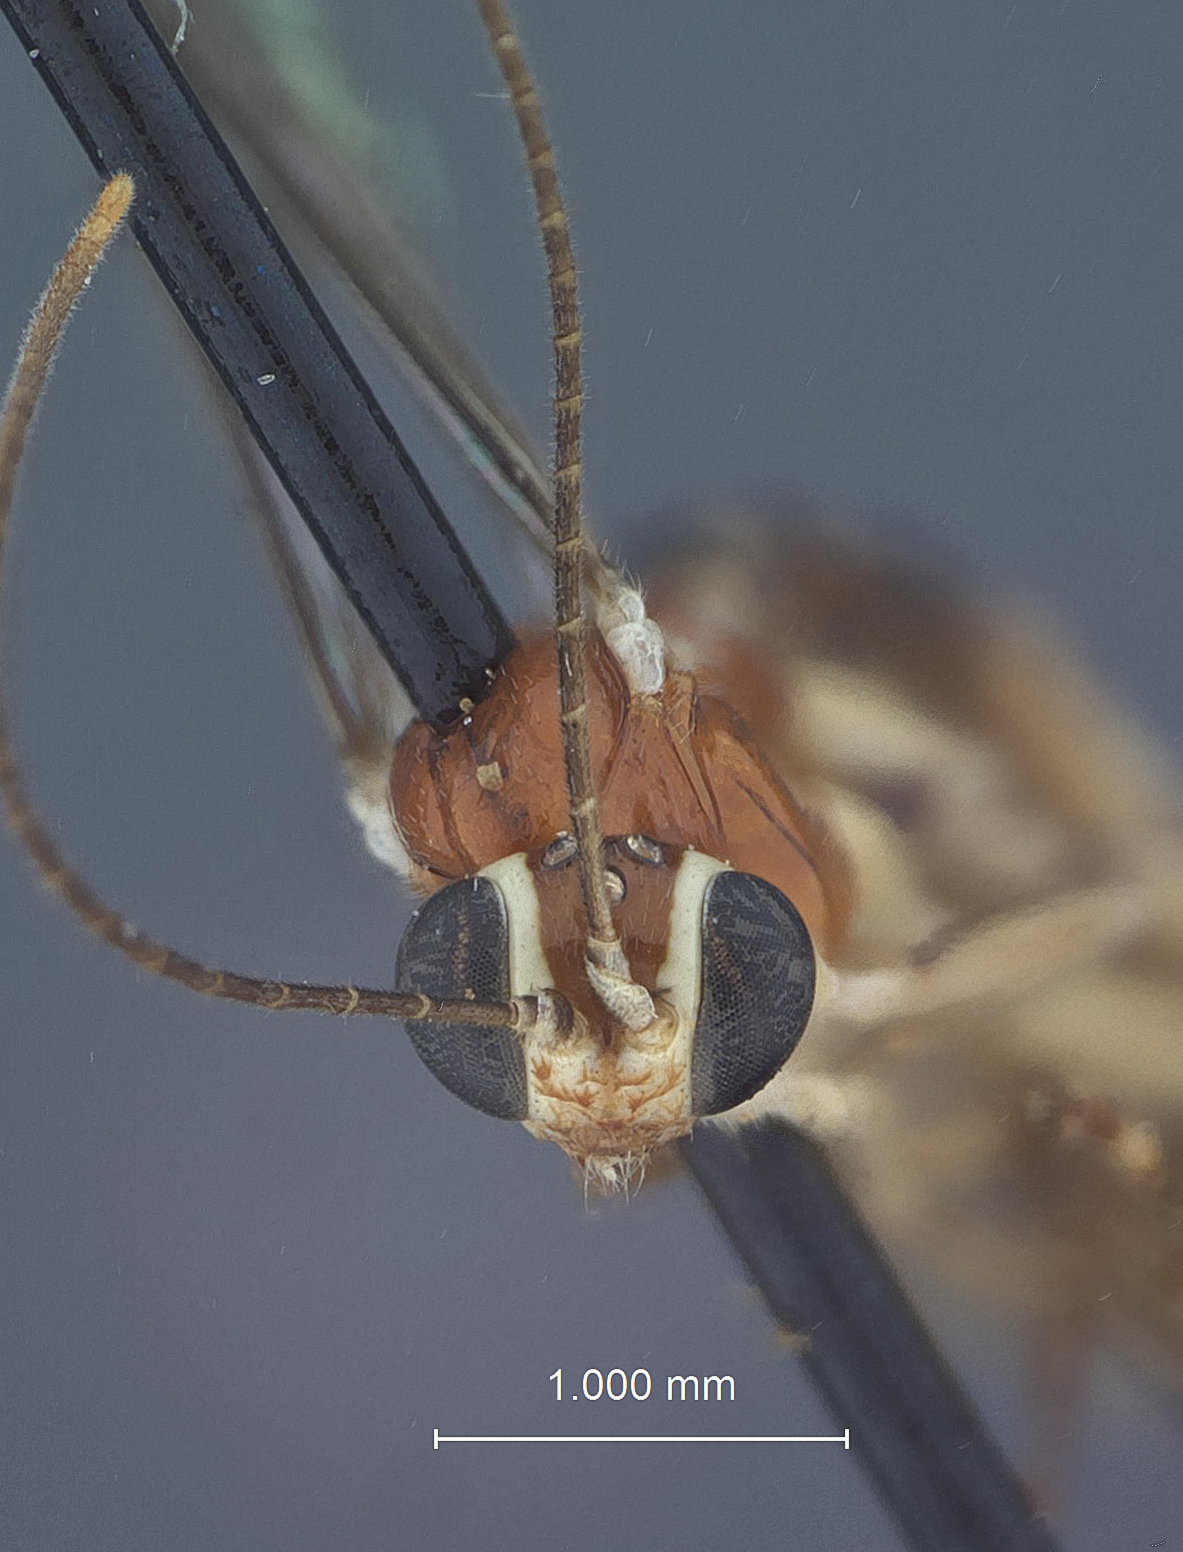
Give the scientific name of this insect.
Zaglyptus pictilis
